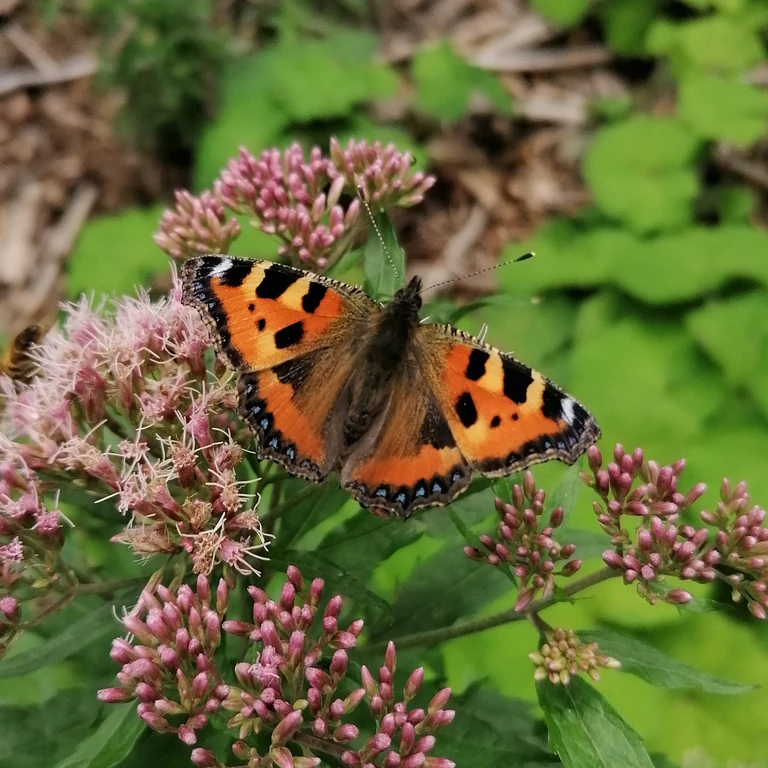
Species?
Aglais urticae
